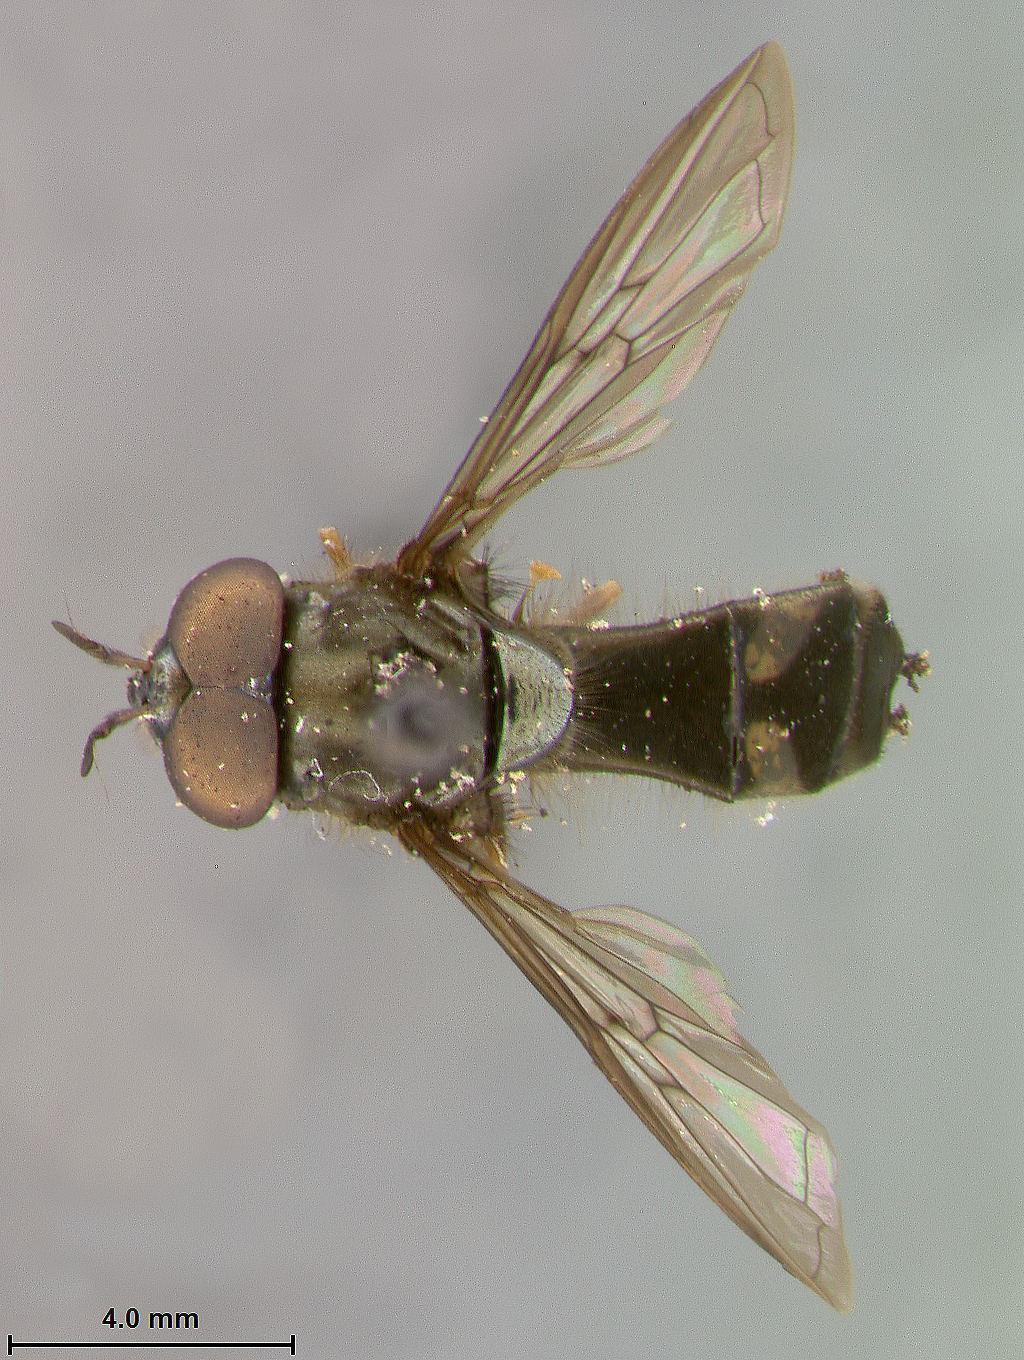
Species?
Braziliana peruviana
